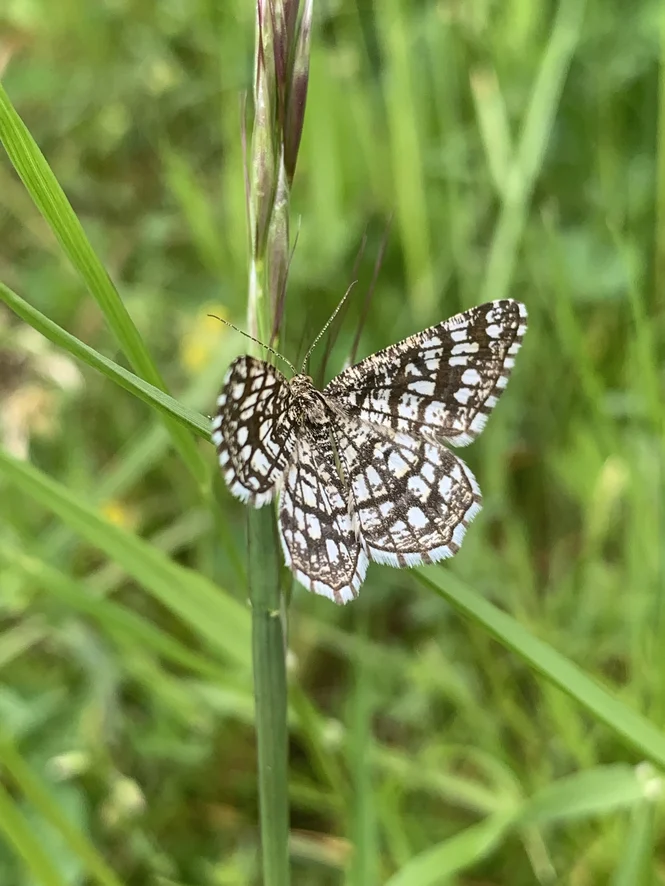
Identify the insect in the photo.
Chiasmia clathrata
